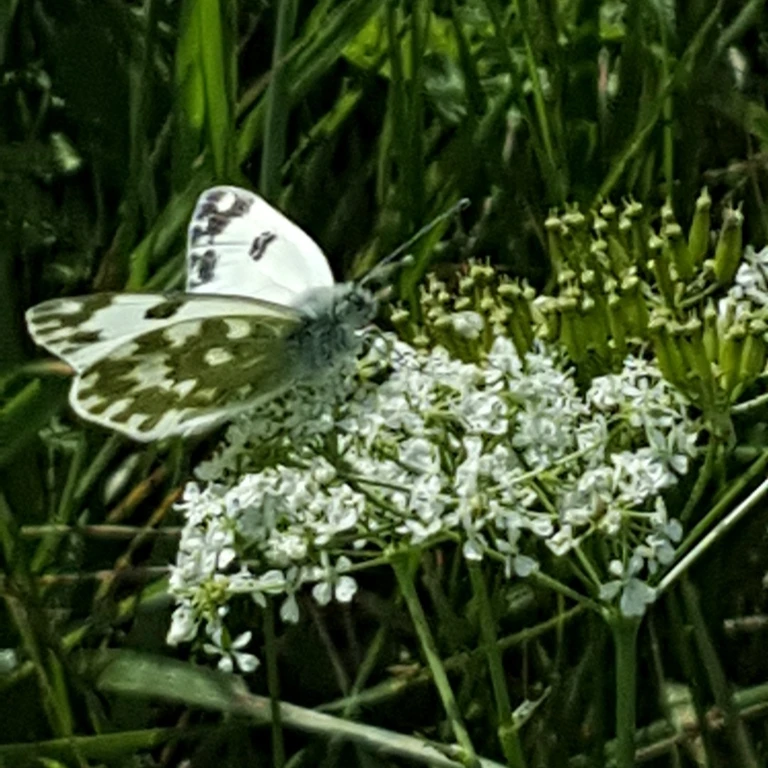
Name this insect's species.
Pontia edusa
